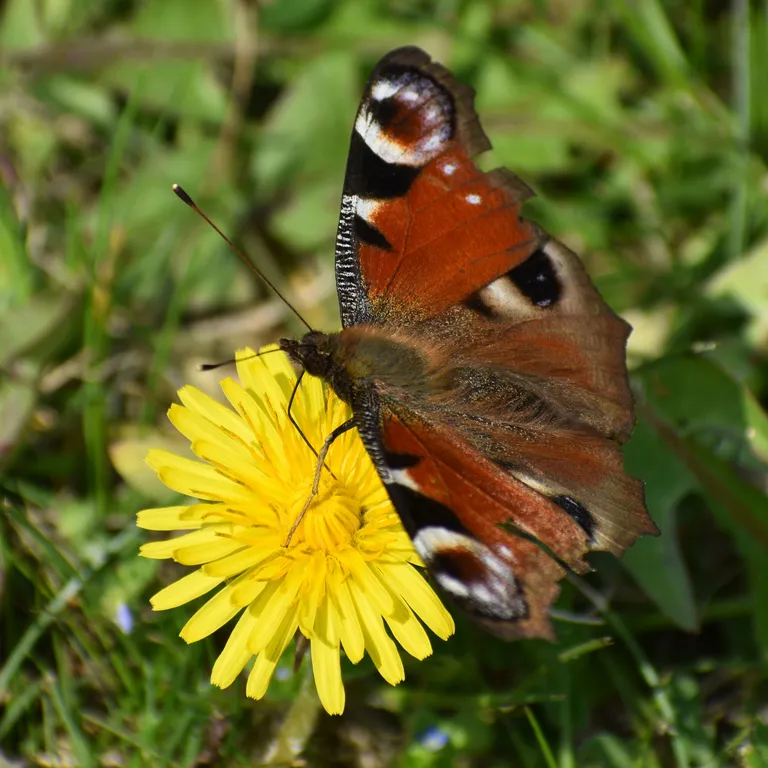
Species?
Aglais io
